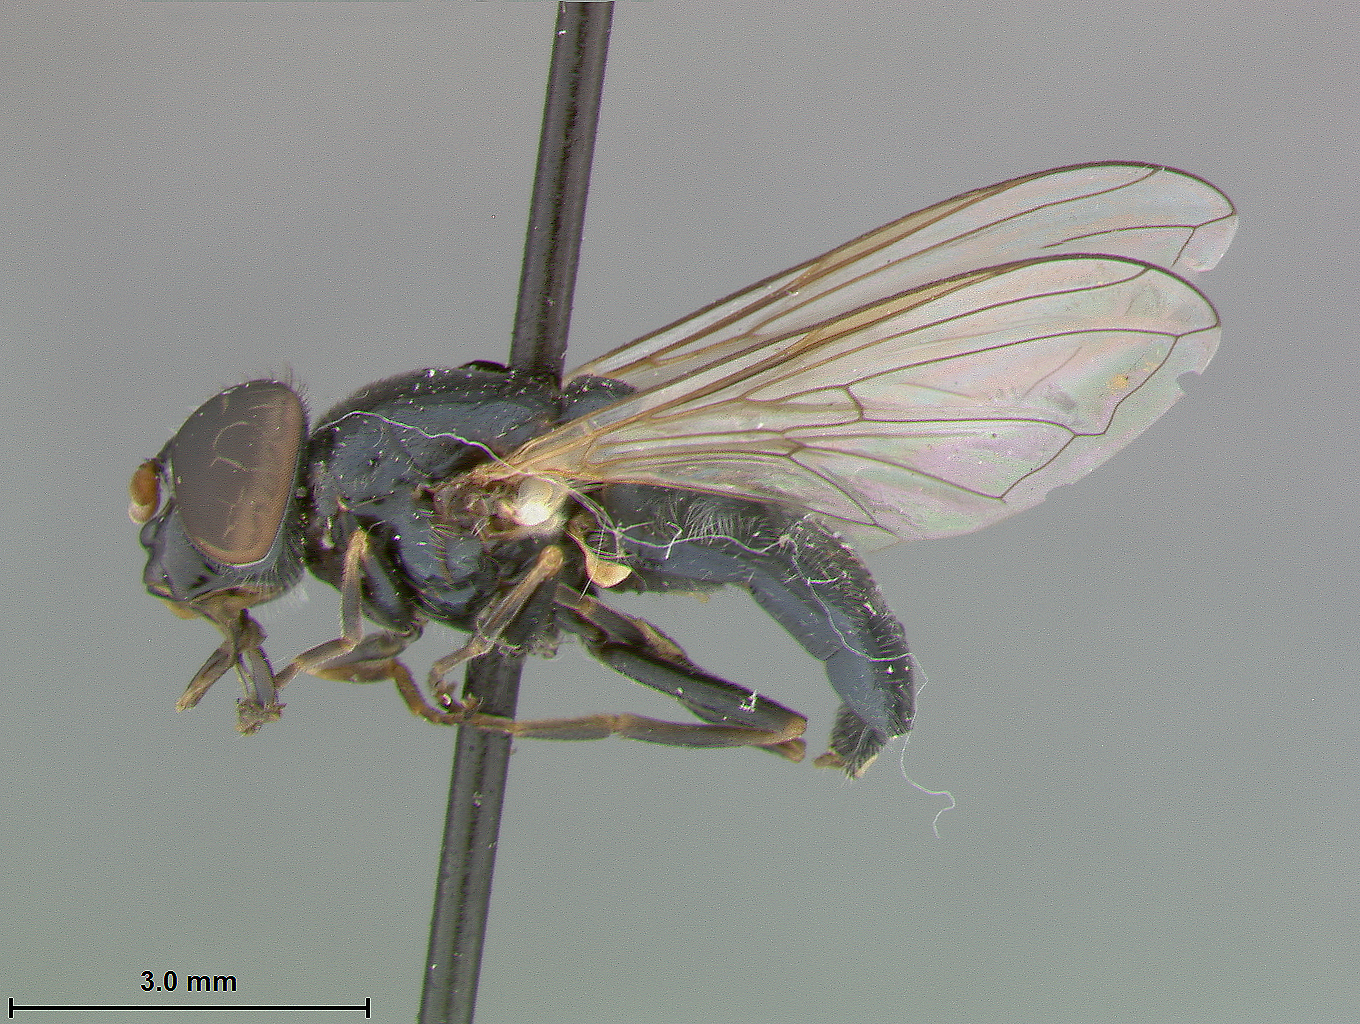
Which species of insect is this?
Cartosyrphus sialia
